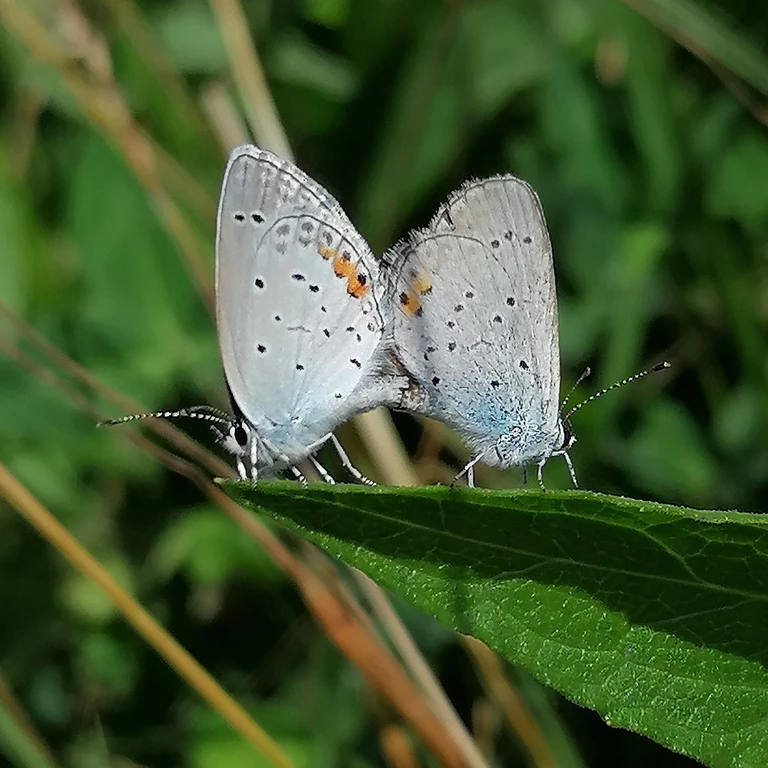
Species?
Cupido argiades (also Elkalyce argiades)
